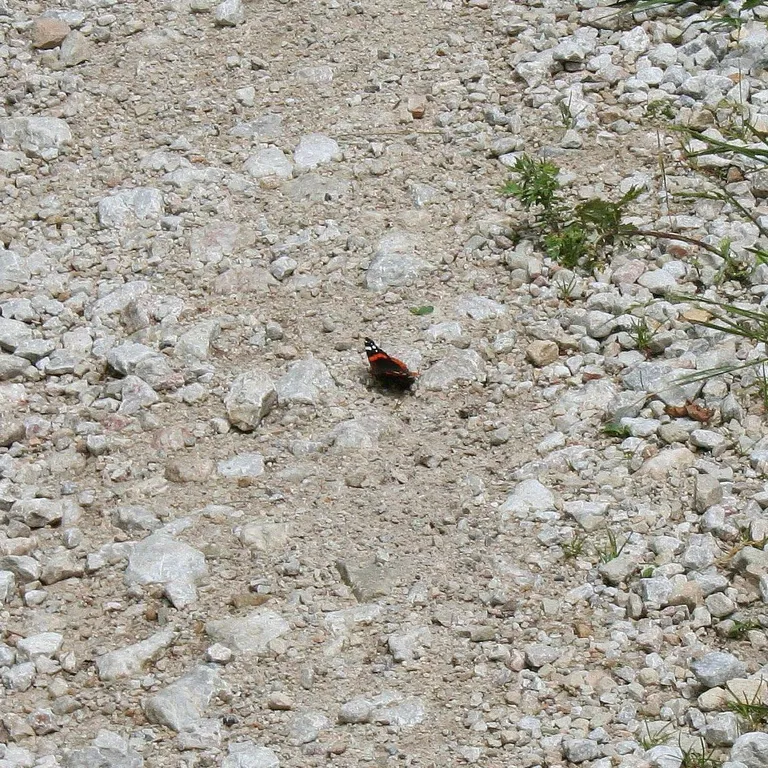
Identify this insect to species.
Vanessa atalanta
